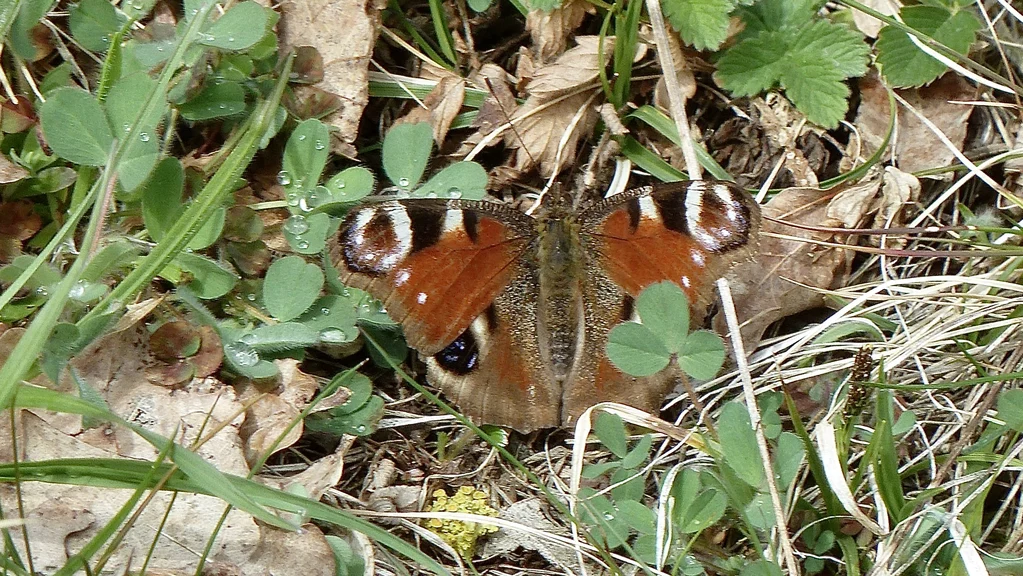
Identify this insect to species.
Aglais io
